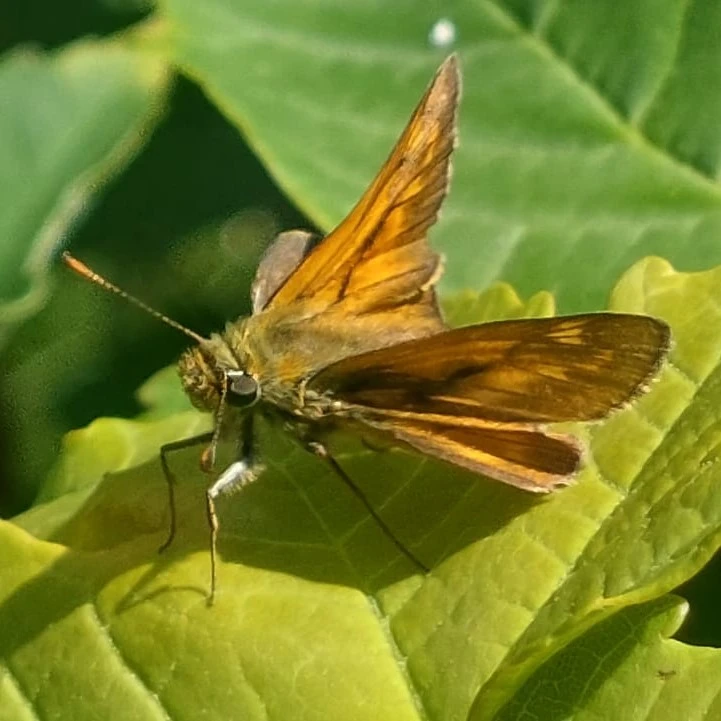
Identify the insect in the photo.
Ochlodes sylvanus (also Ochlodes venata)
